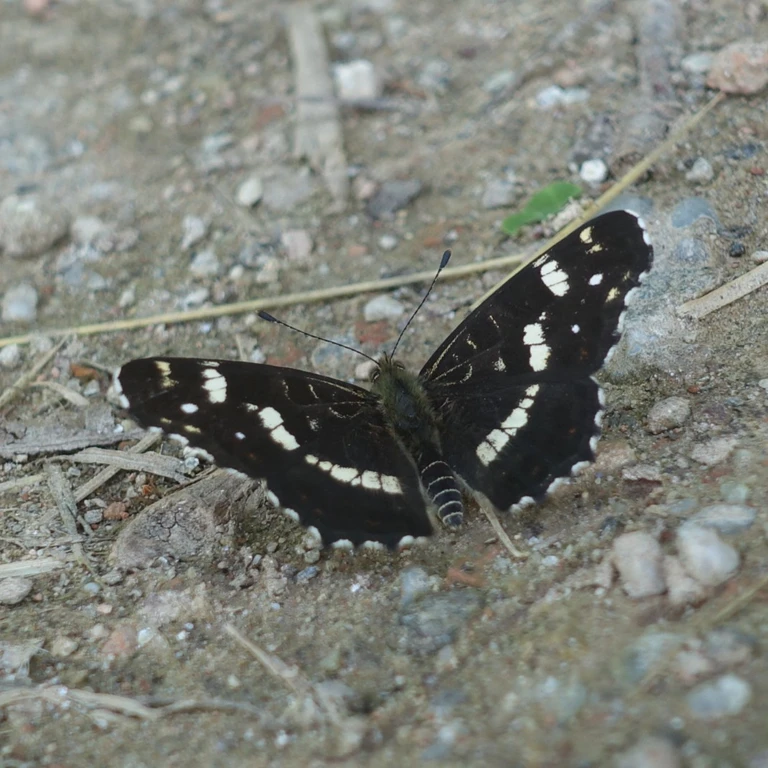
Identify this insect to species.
Araschnia levana
